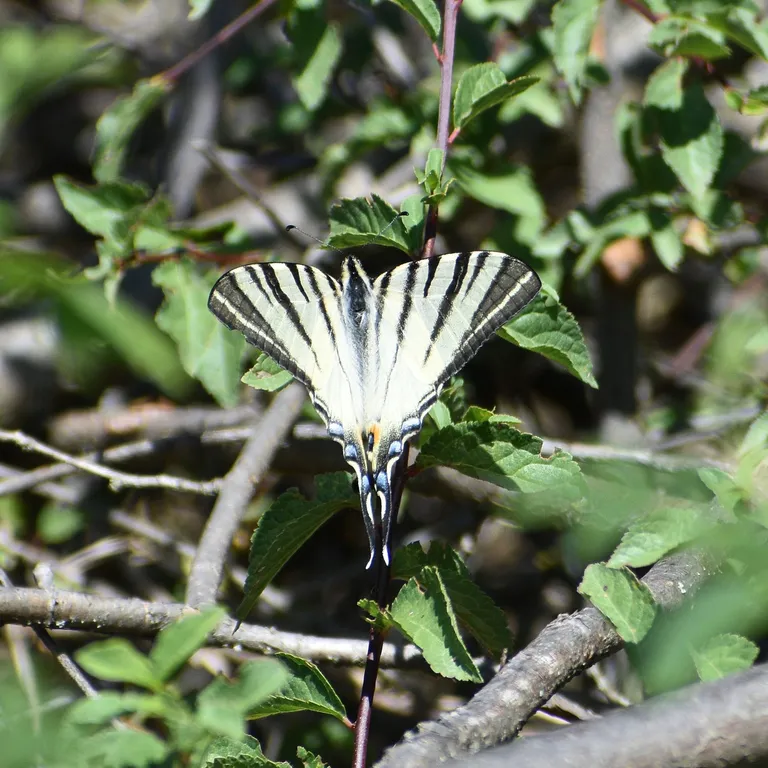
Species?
Iphiclides podalirius
